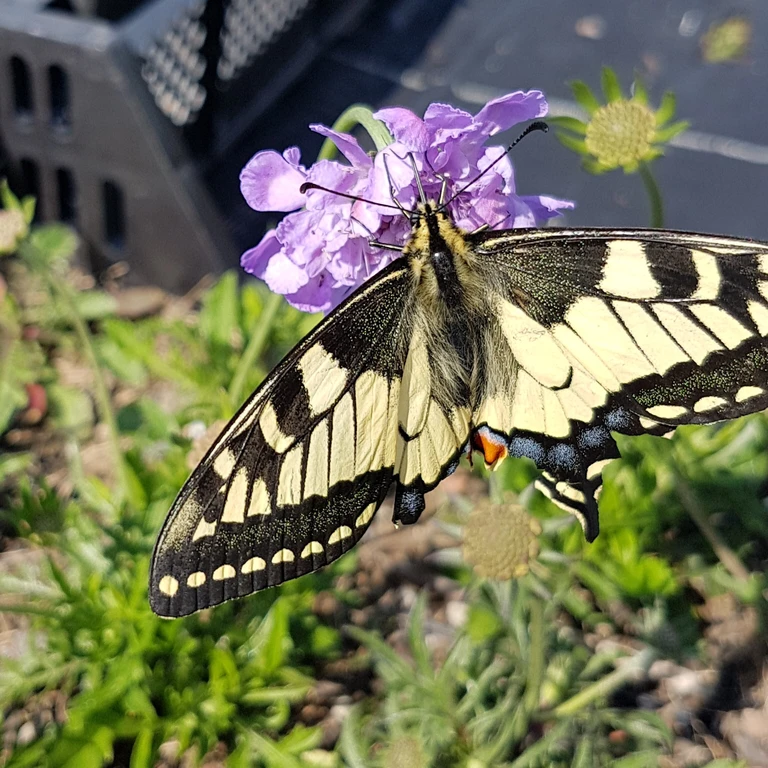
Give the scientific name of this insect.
Papilio machaon
